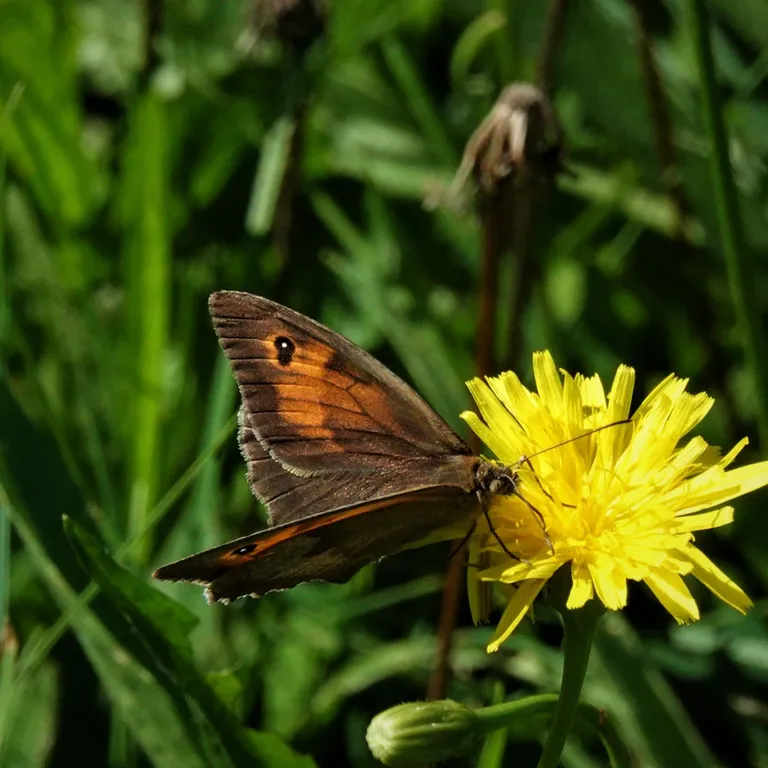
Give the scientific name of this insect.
Maniola jurtina
